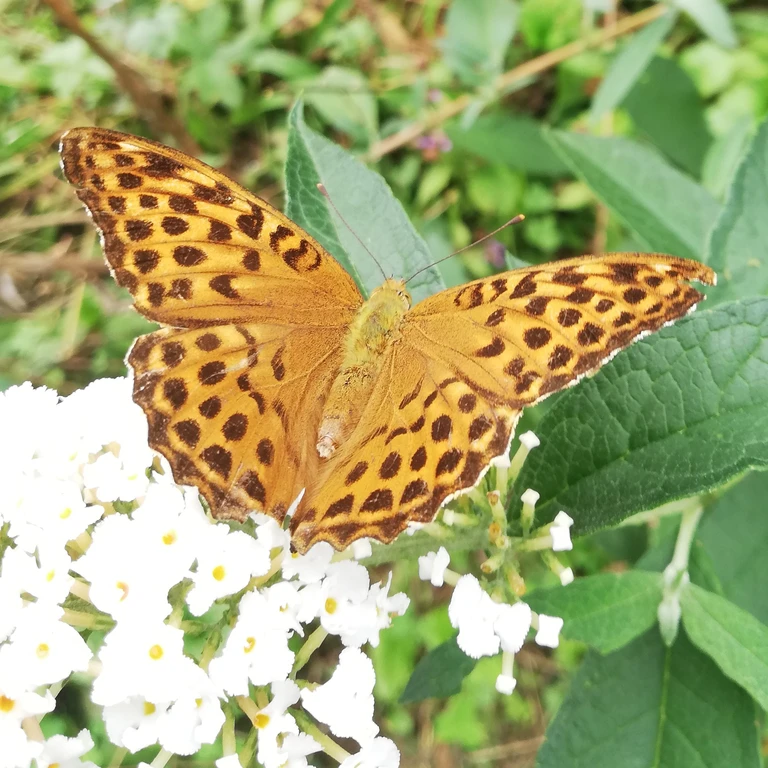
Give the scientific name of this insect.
Argynnis paphia
